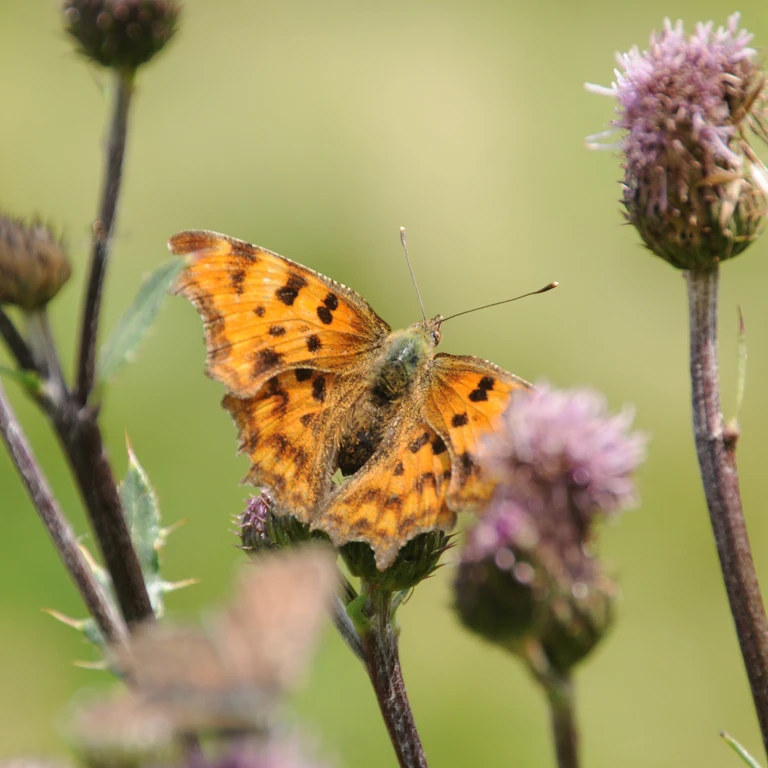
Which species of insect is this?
Polygonia c-album
